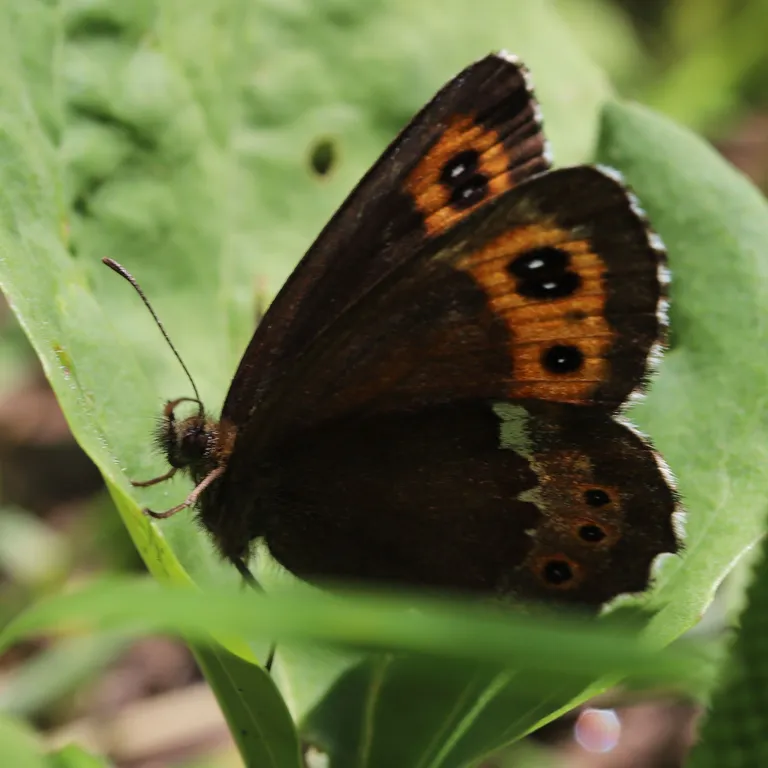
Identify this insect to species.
Erebia ligea
